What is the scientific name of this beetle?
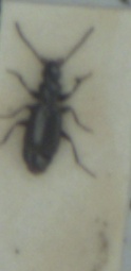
Microlestes maurus
